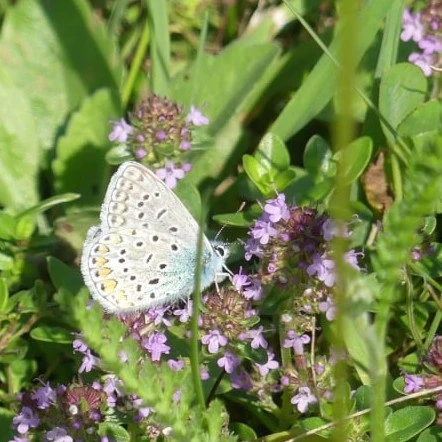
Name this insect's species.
Polyommatus icarus
